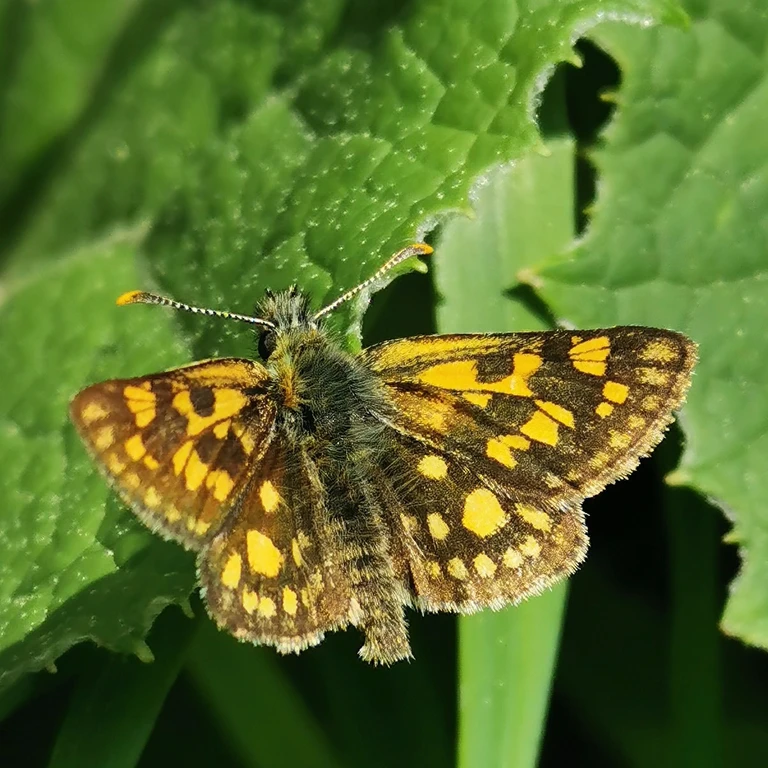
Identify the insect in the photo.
Carterocephalus palaemon
